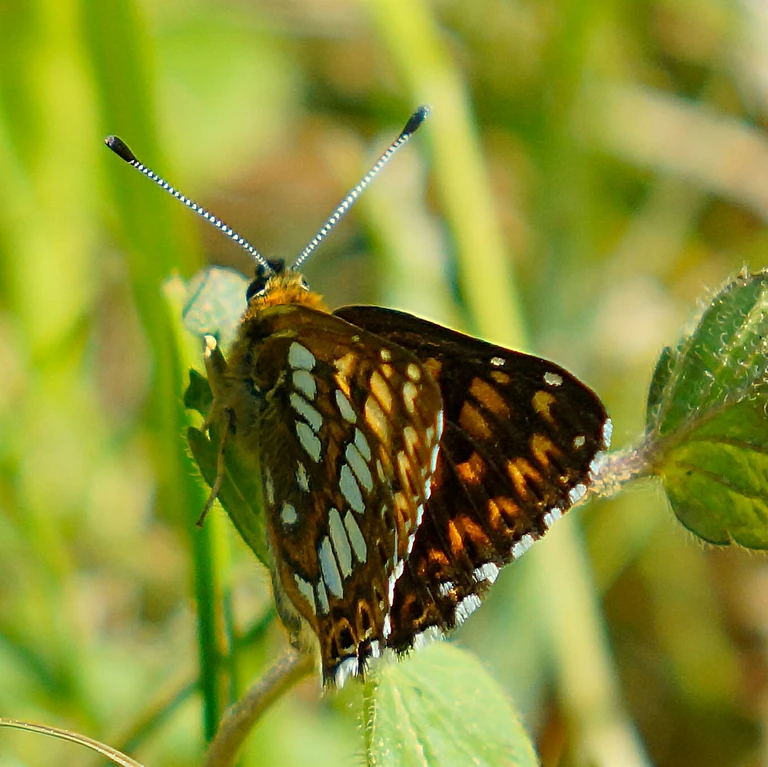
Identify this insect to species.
Hamearis lucina
